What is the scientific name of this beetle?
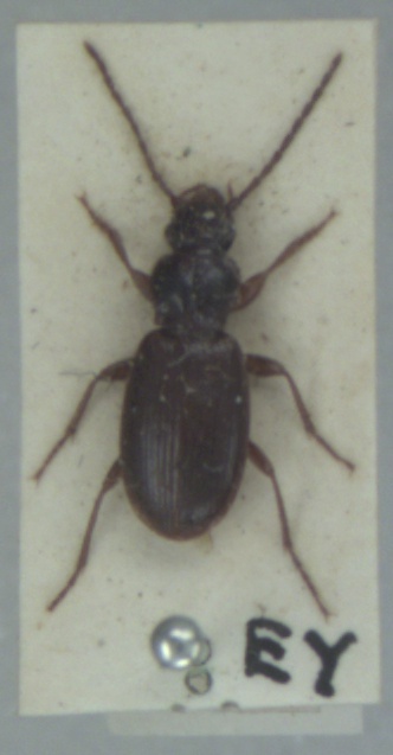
Patrobus atrorufus
